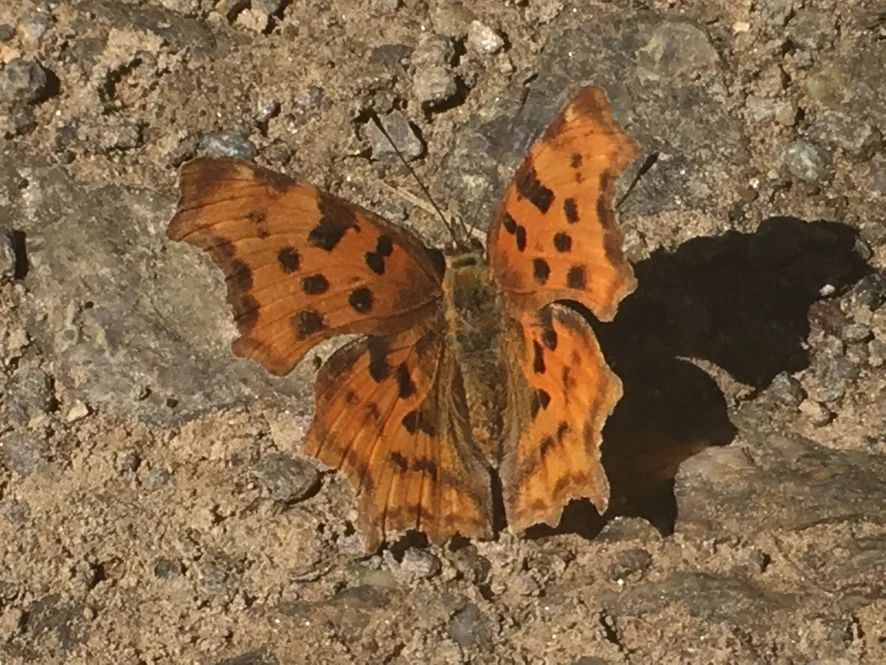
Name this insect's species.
Polygonia c-album
